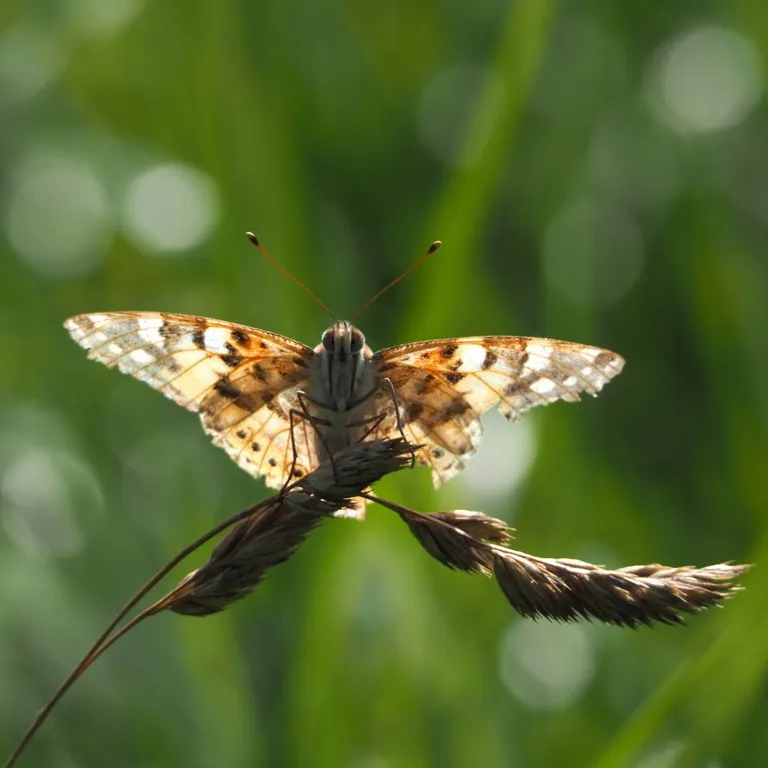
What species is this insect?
Vanessa cardui
